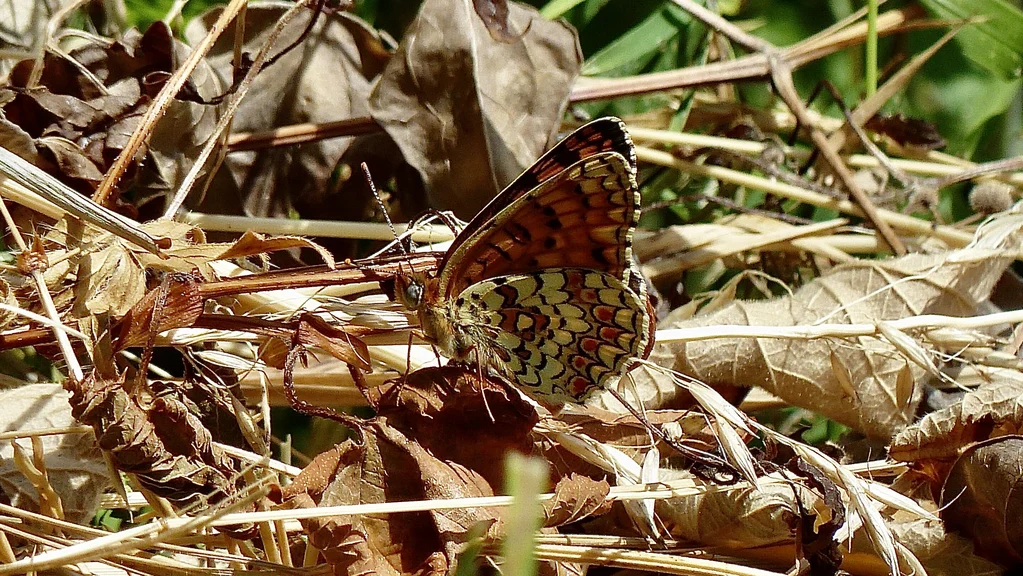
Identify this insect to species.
Melitaea phoebe
